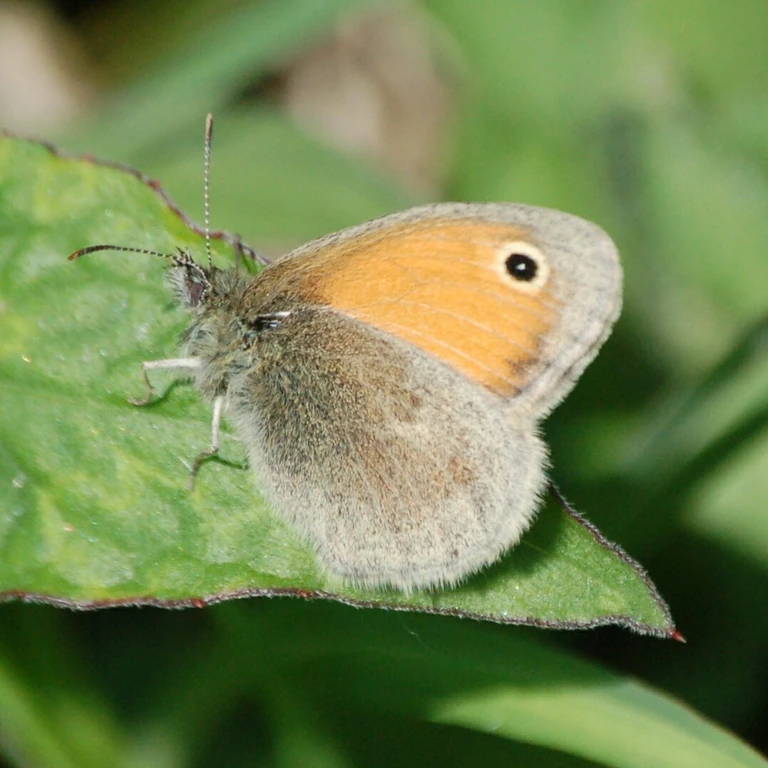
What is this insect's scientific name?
Coenonympha pamphilus
